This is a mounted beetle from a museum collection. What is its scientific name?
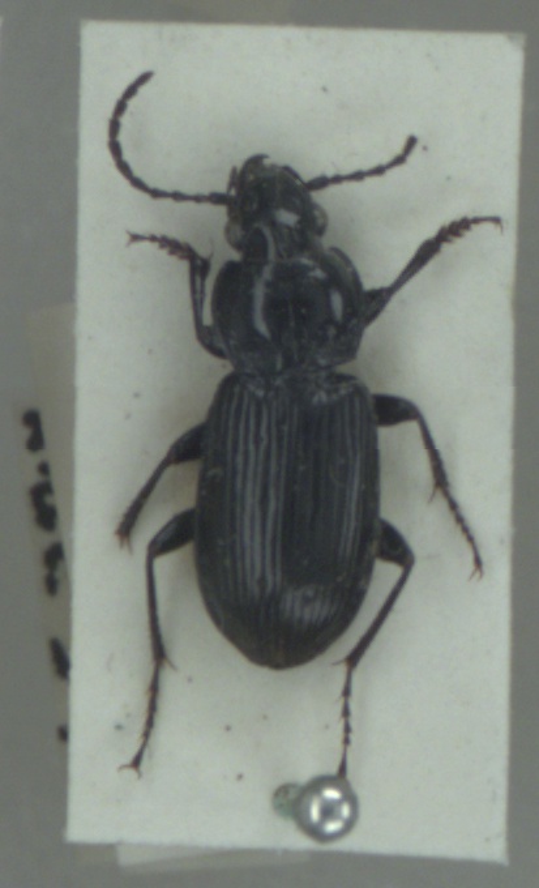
Pterostichus nigrita
